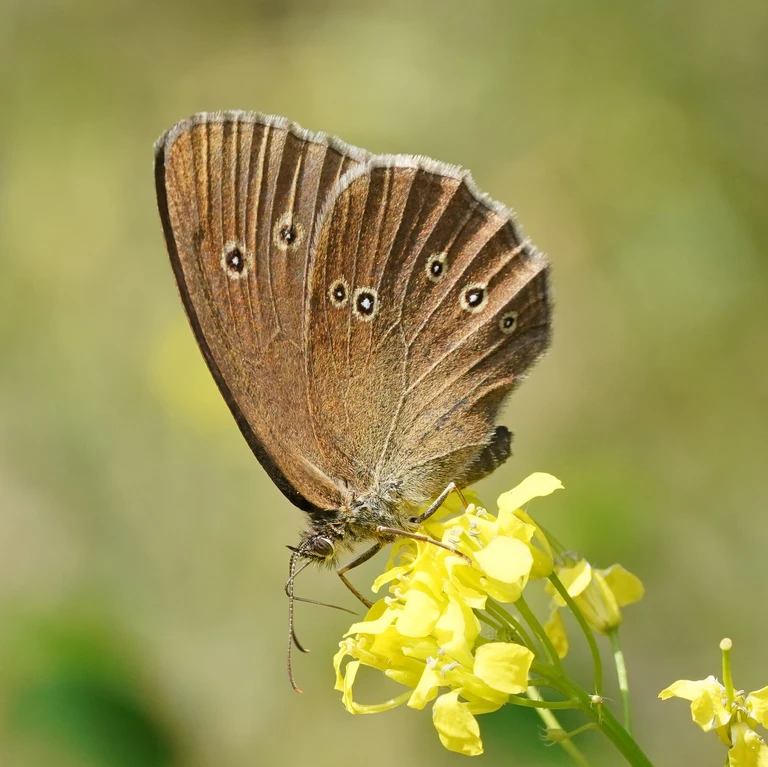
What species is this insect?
Aphantopus hyperantus
